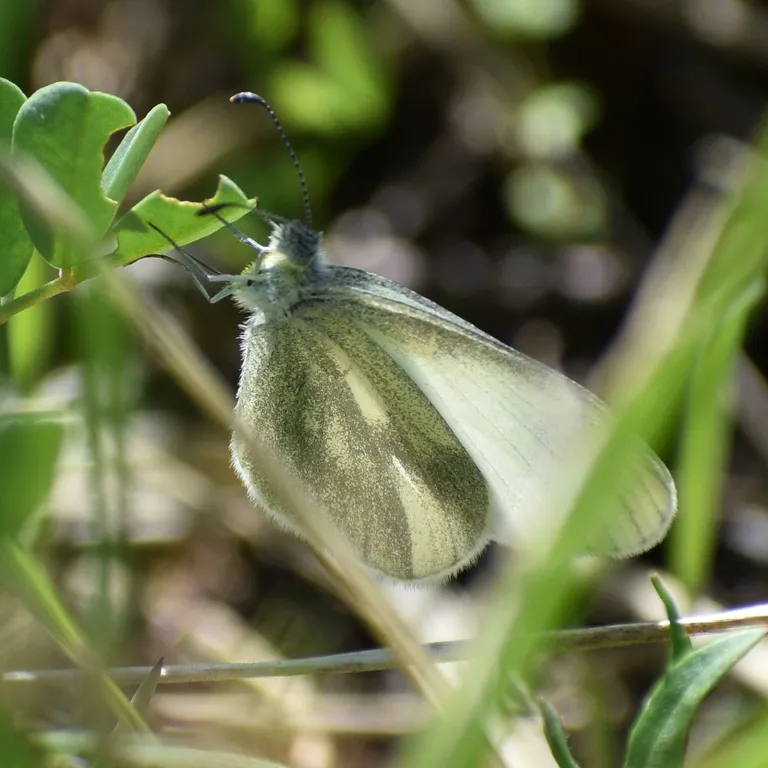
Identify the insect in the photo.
Leptidea sinapis/juvernica
